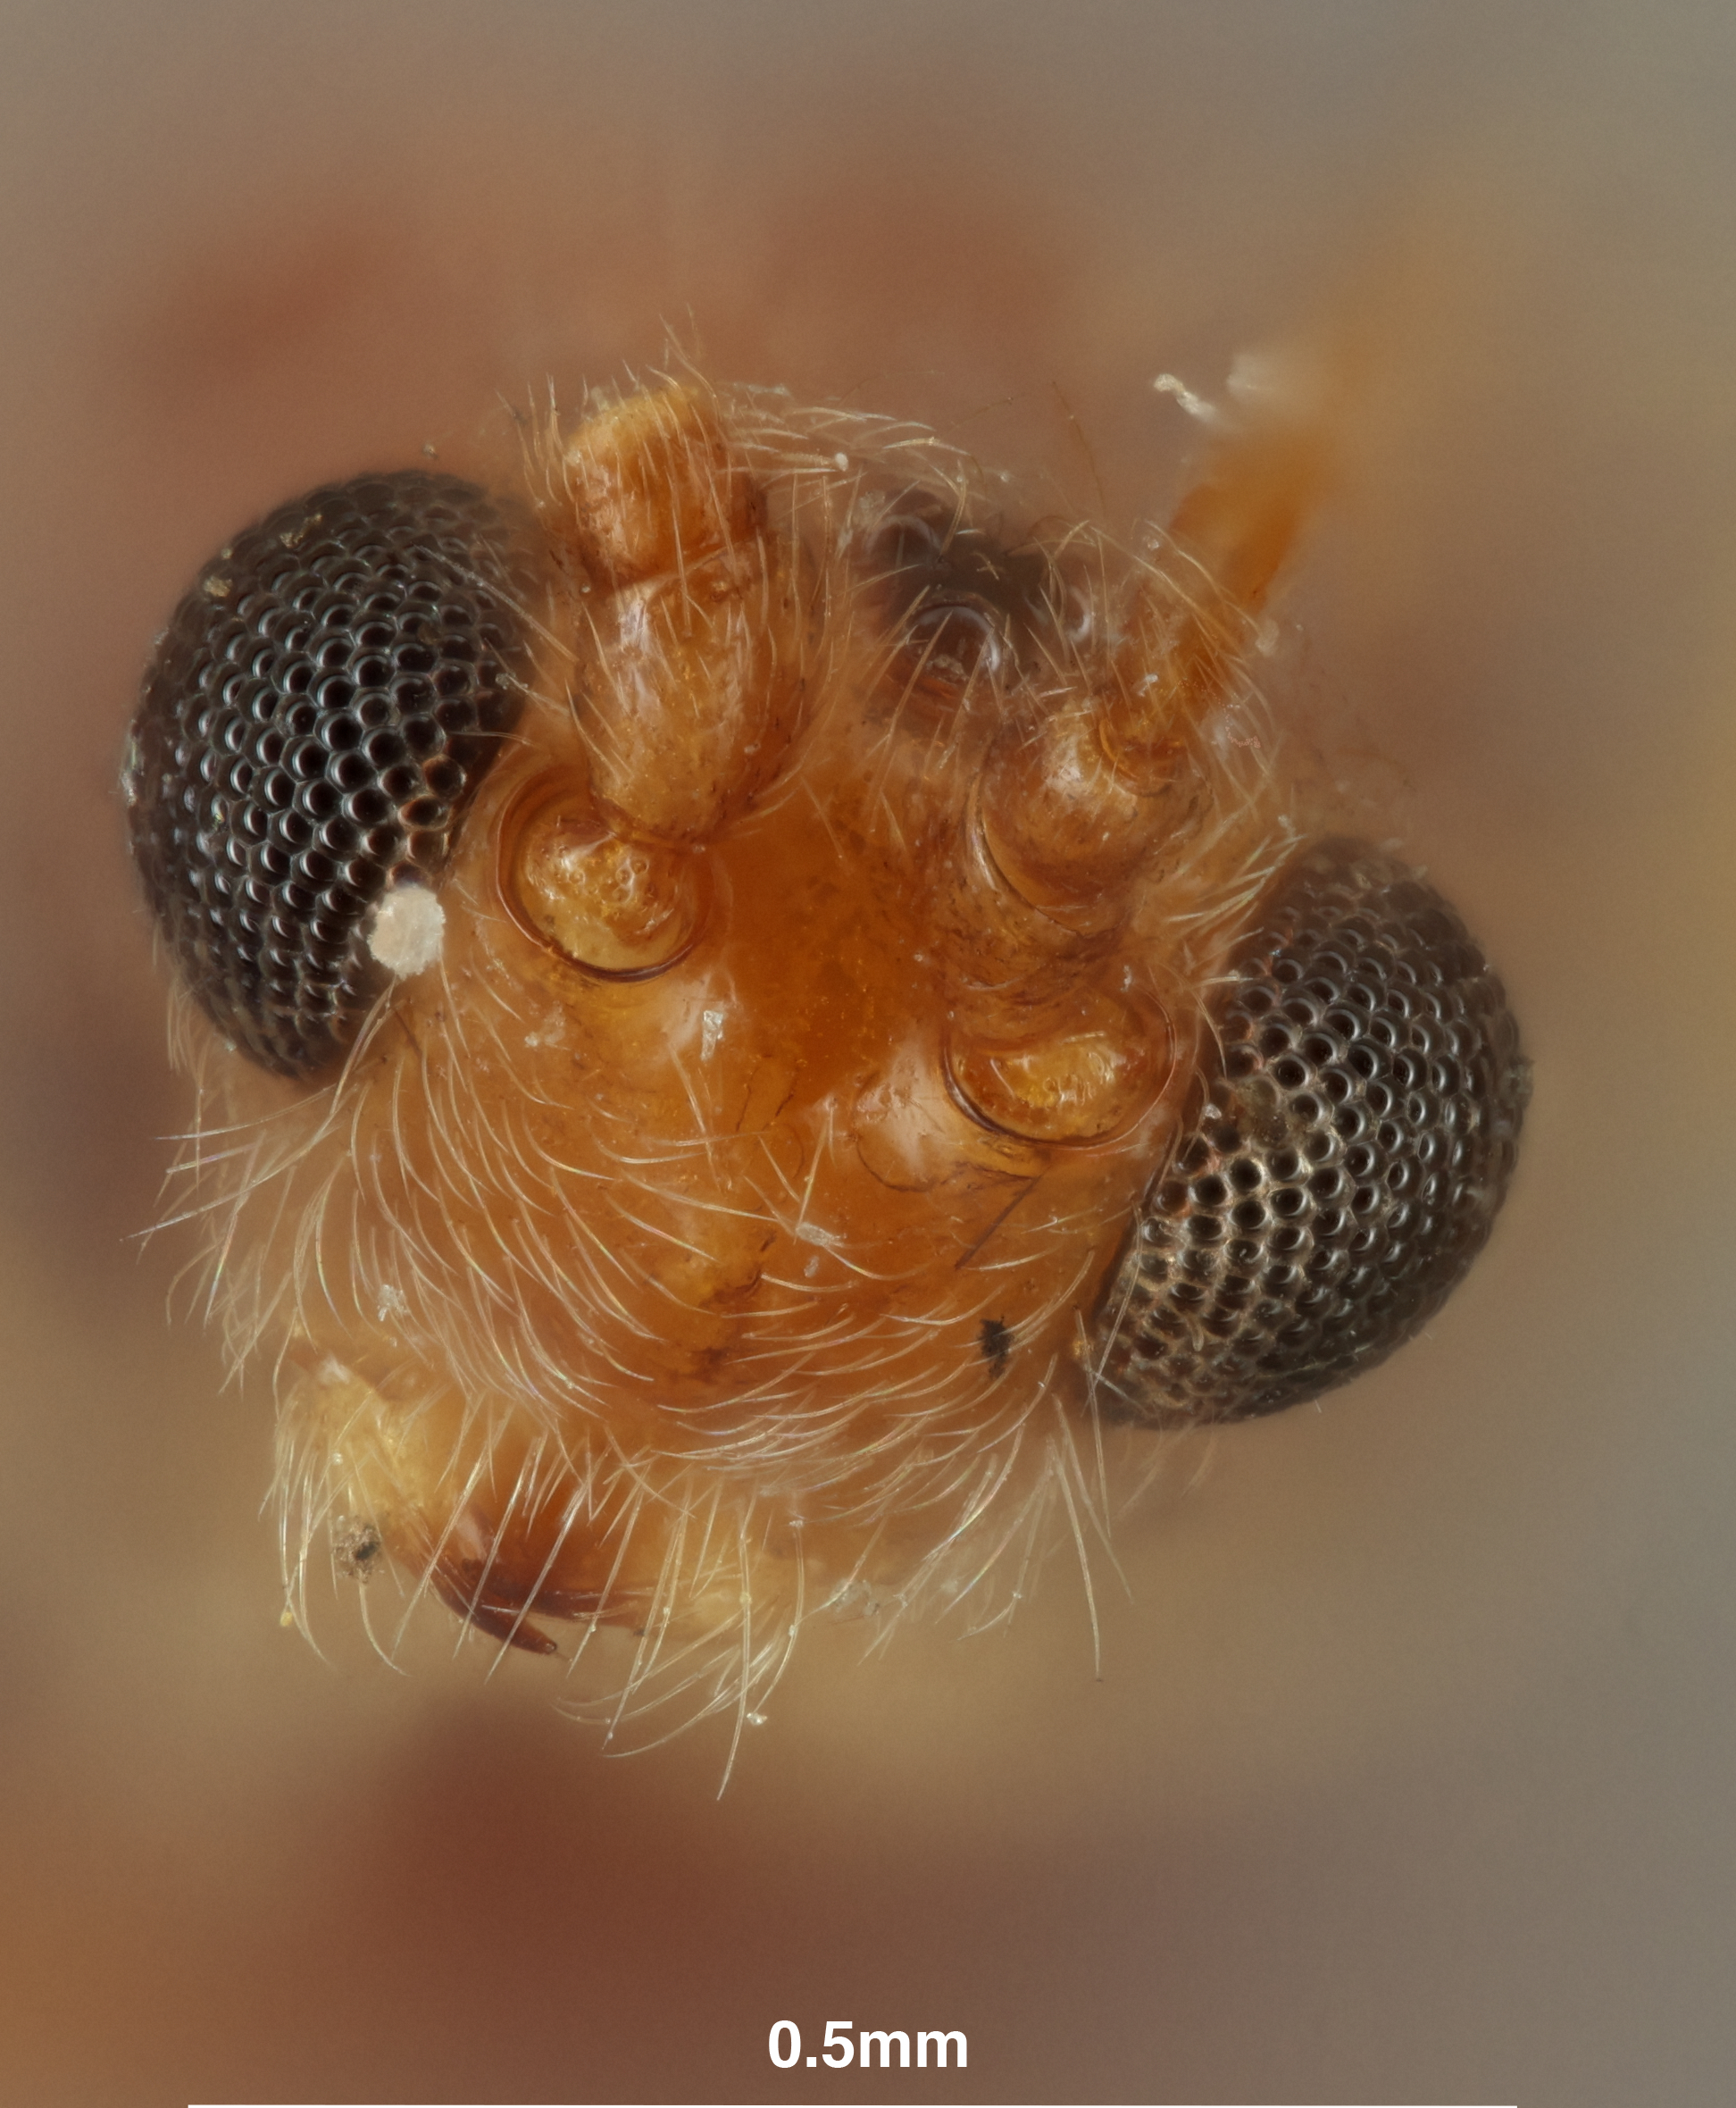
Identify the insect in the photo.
Acanthormius philippinensis
